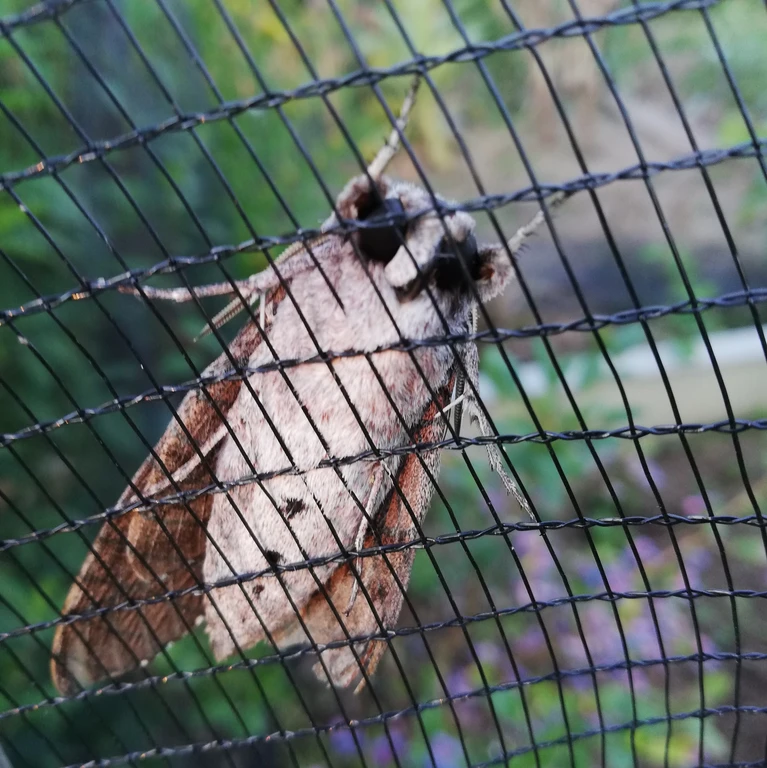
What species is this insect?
Agrius convolvuli
